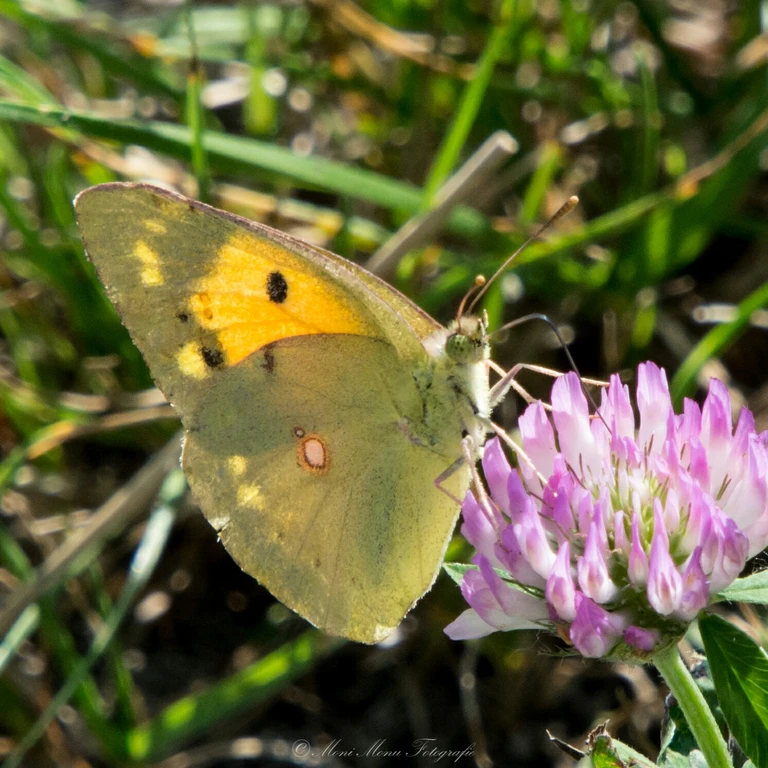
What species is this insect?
Colias croceus
